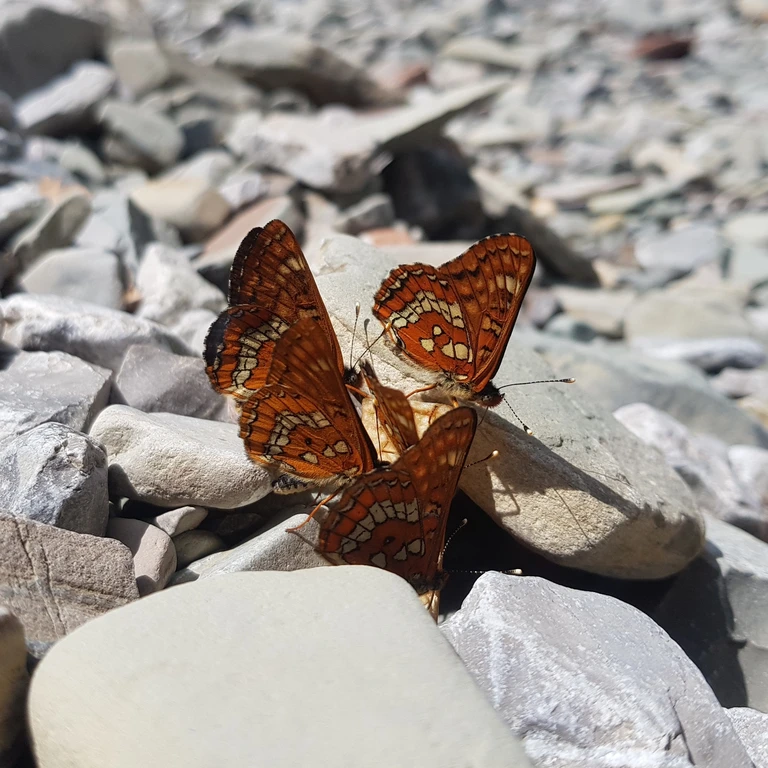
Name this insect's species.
Euphydryas maturna
